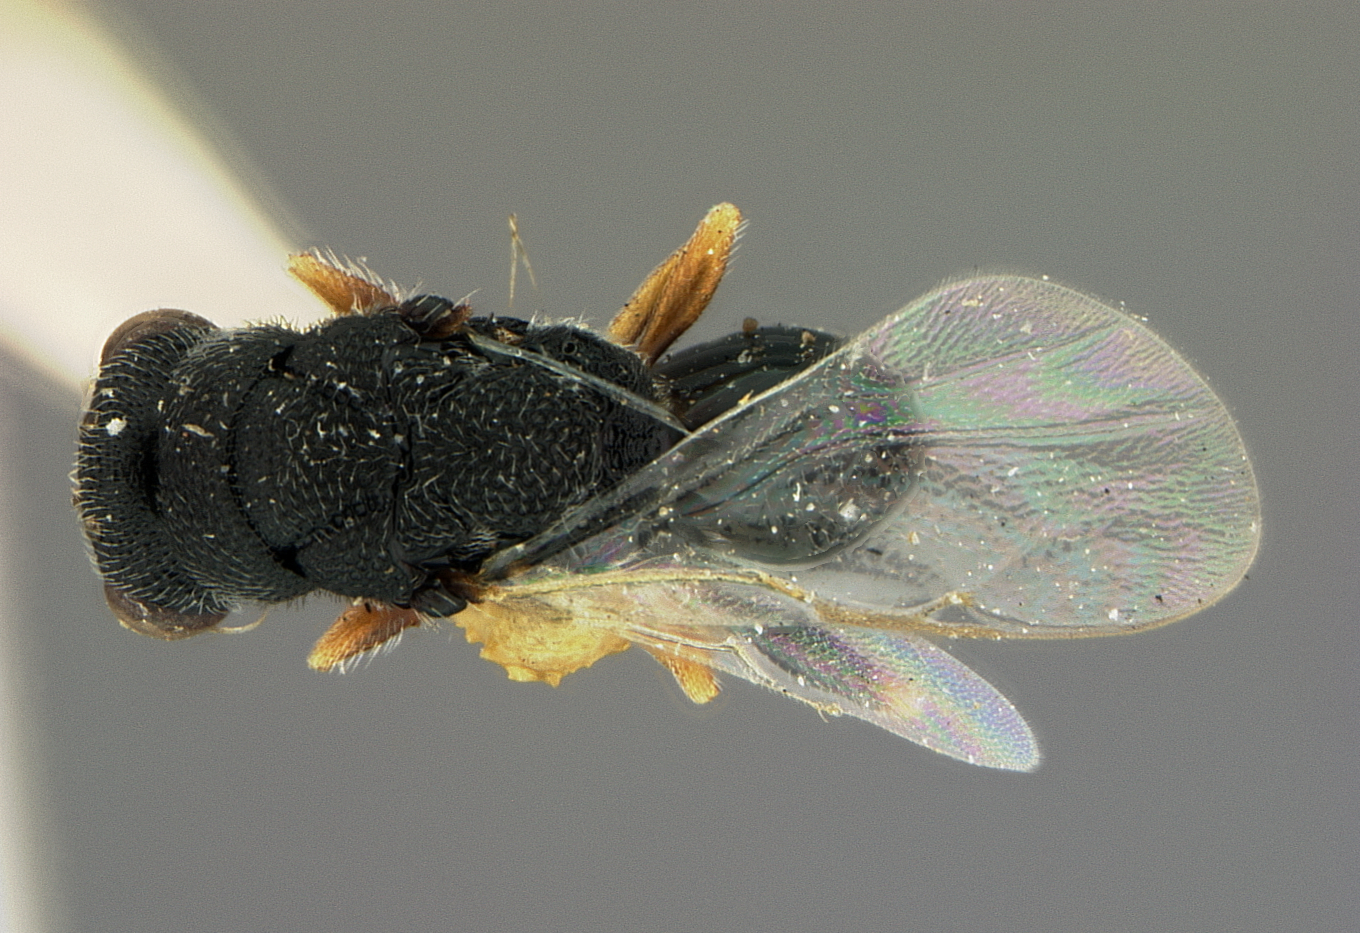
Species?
Eurytoma tylodermatis
